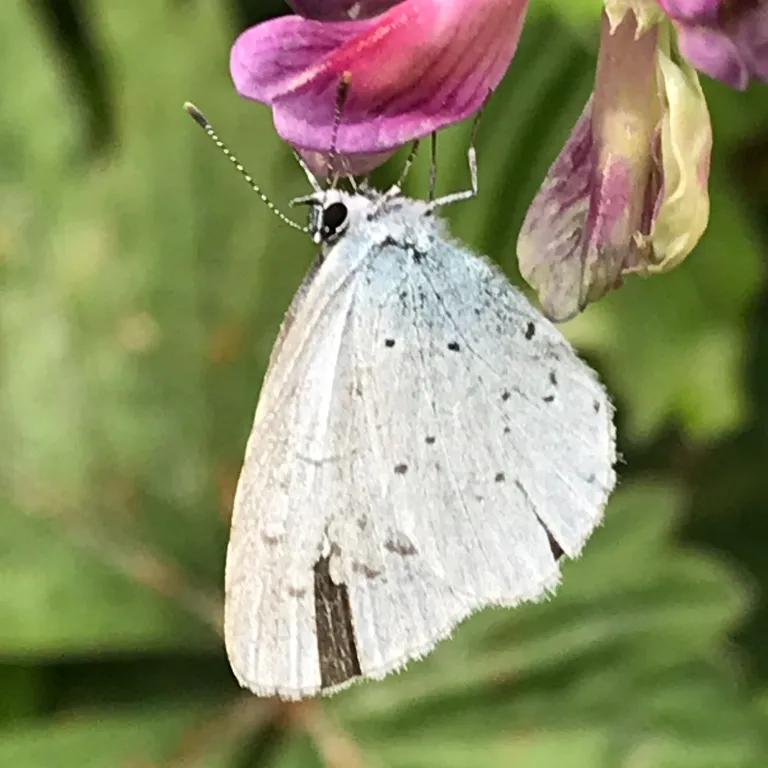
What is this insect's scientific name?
Celastrina argiolus
